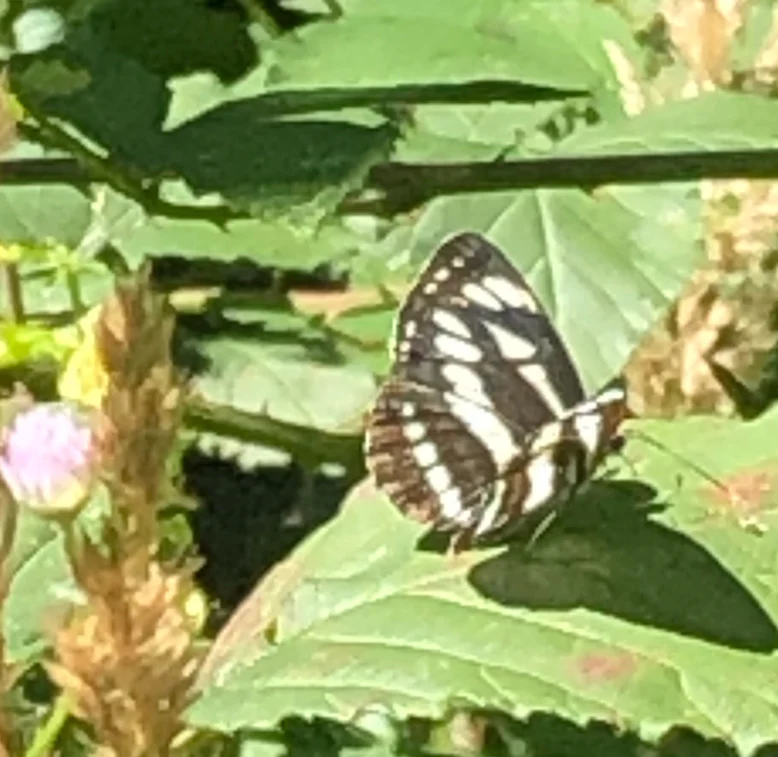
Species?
Neptis sappho
